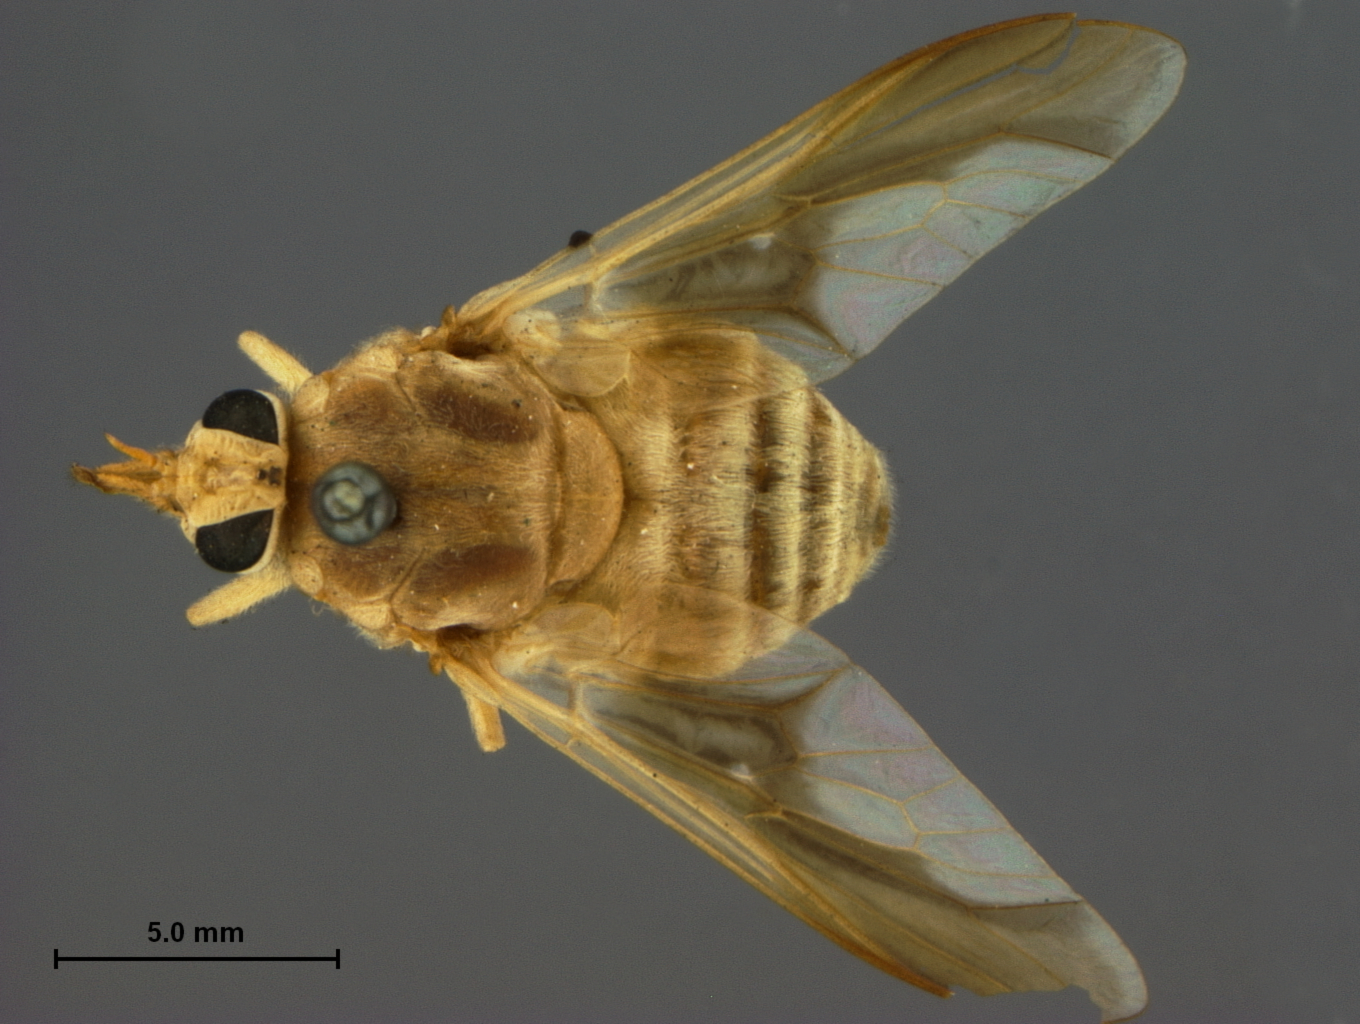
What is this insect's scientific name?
Goniops chrysocoma (also Goniops hippoboscoides)
